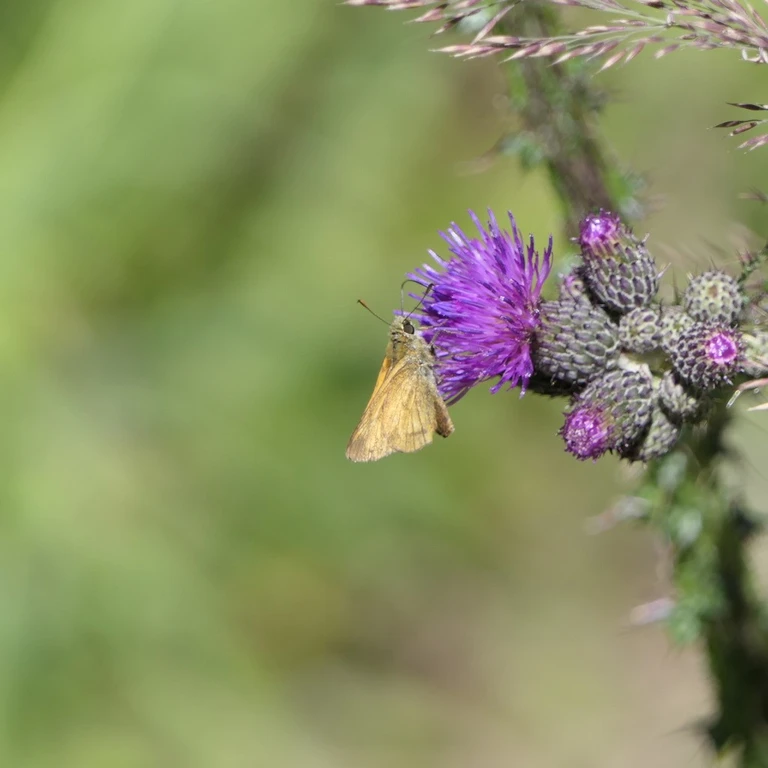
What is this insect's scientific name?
Ochlodes sylvanus (also Ochlodes venata)
